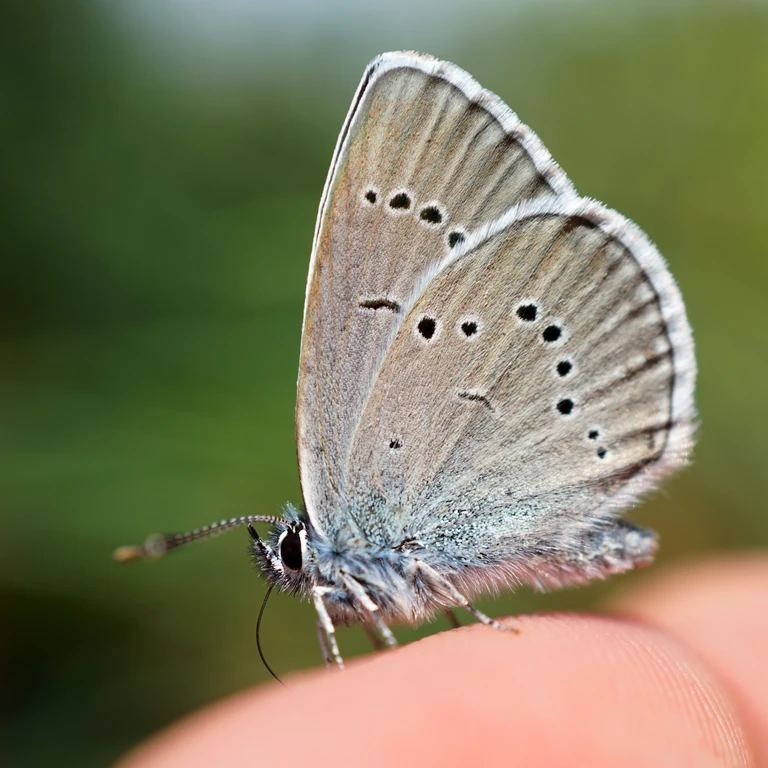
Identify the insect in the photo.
Cyaniris semiargus
